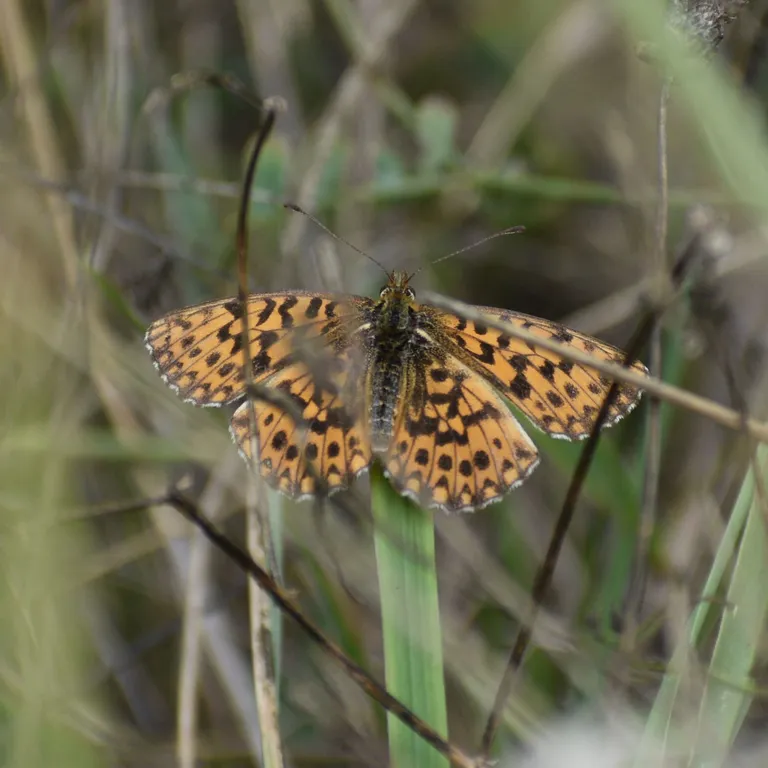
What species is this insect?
Boloria dia
